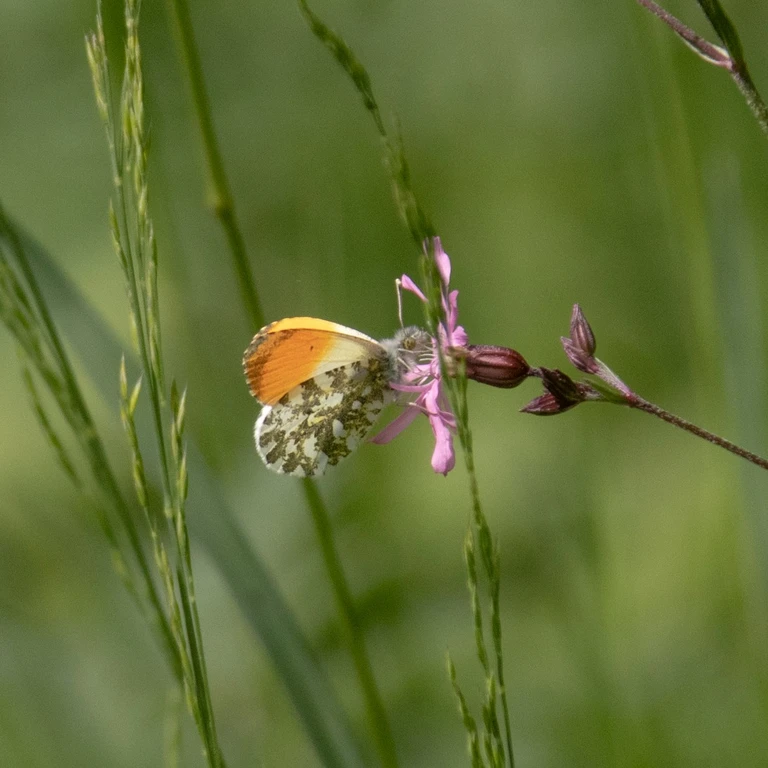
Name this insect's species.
Anthocharis cardamines
